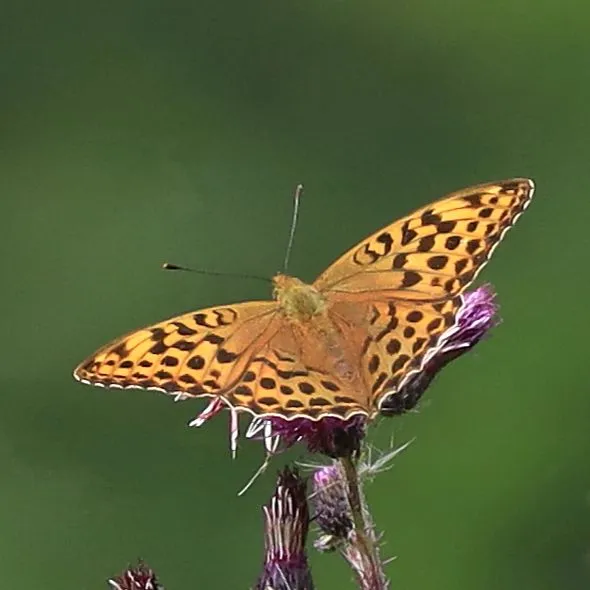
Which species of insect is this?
Argynnis paphia
